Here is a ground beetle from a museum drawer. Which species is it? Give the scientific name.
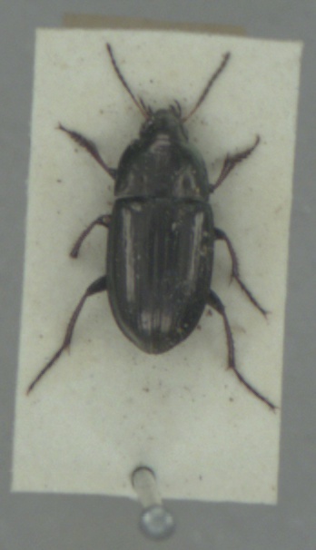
Amara aenea
